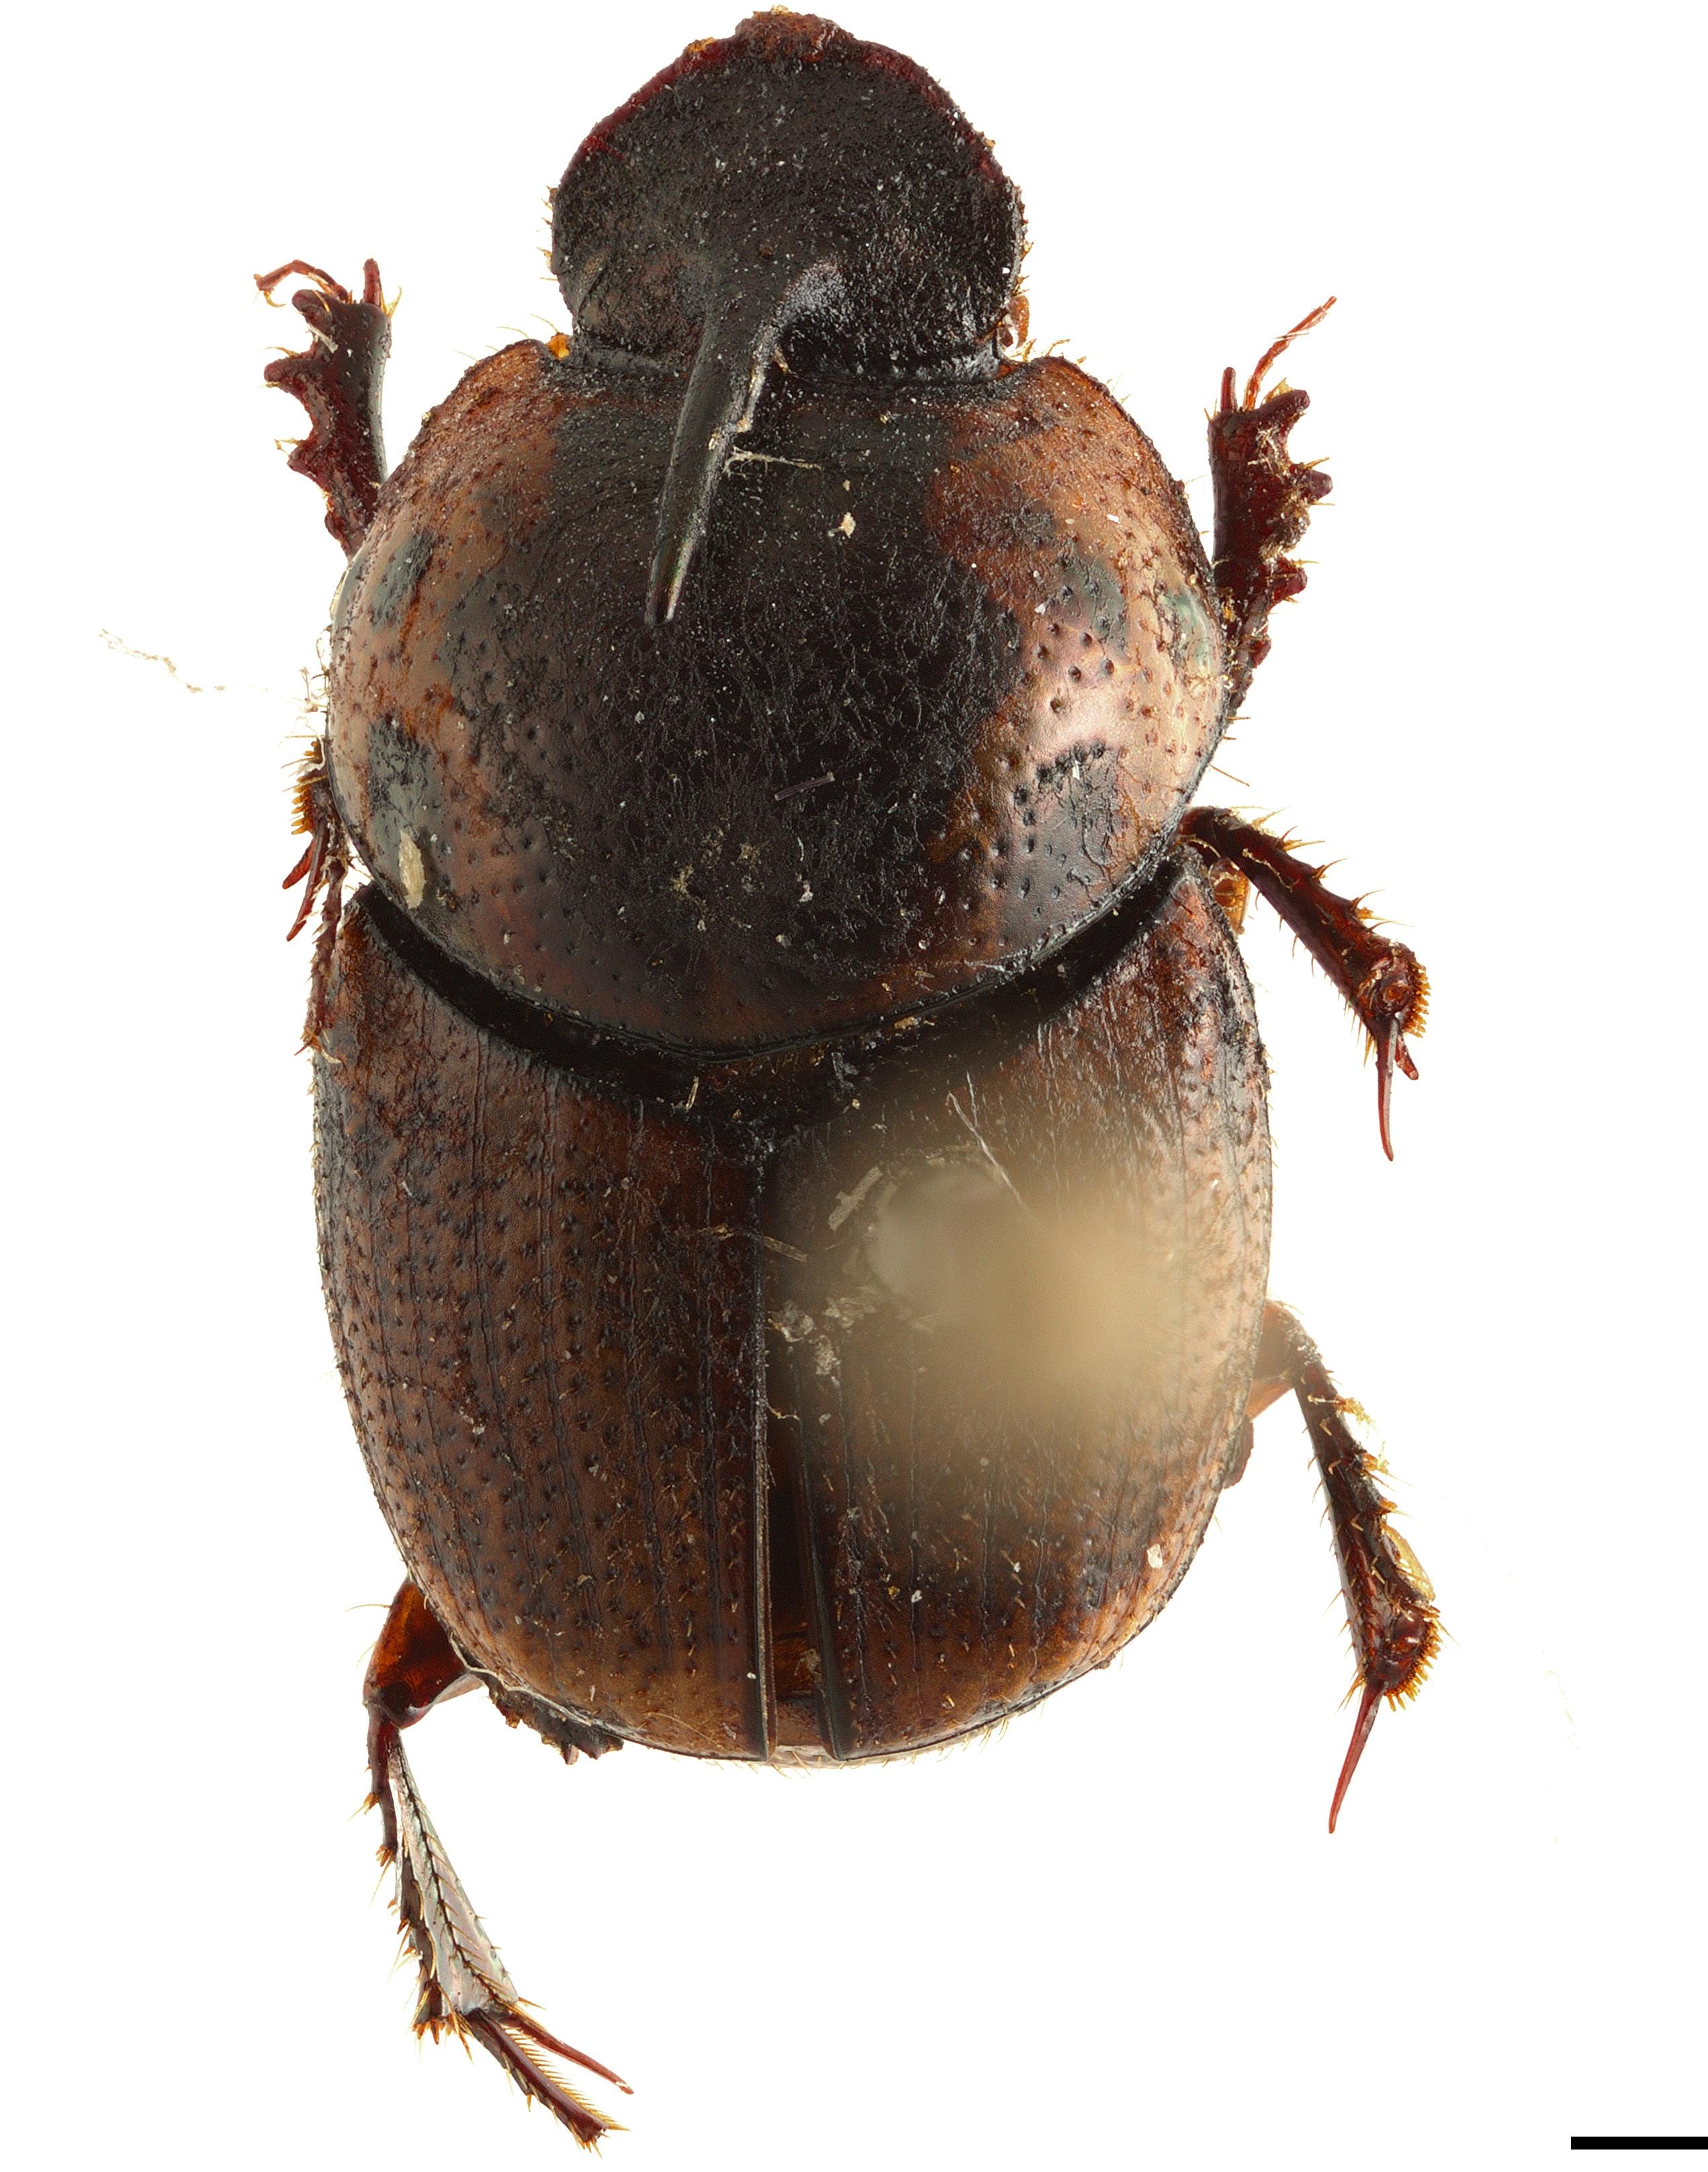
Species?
Onthophagus raffrayi
